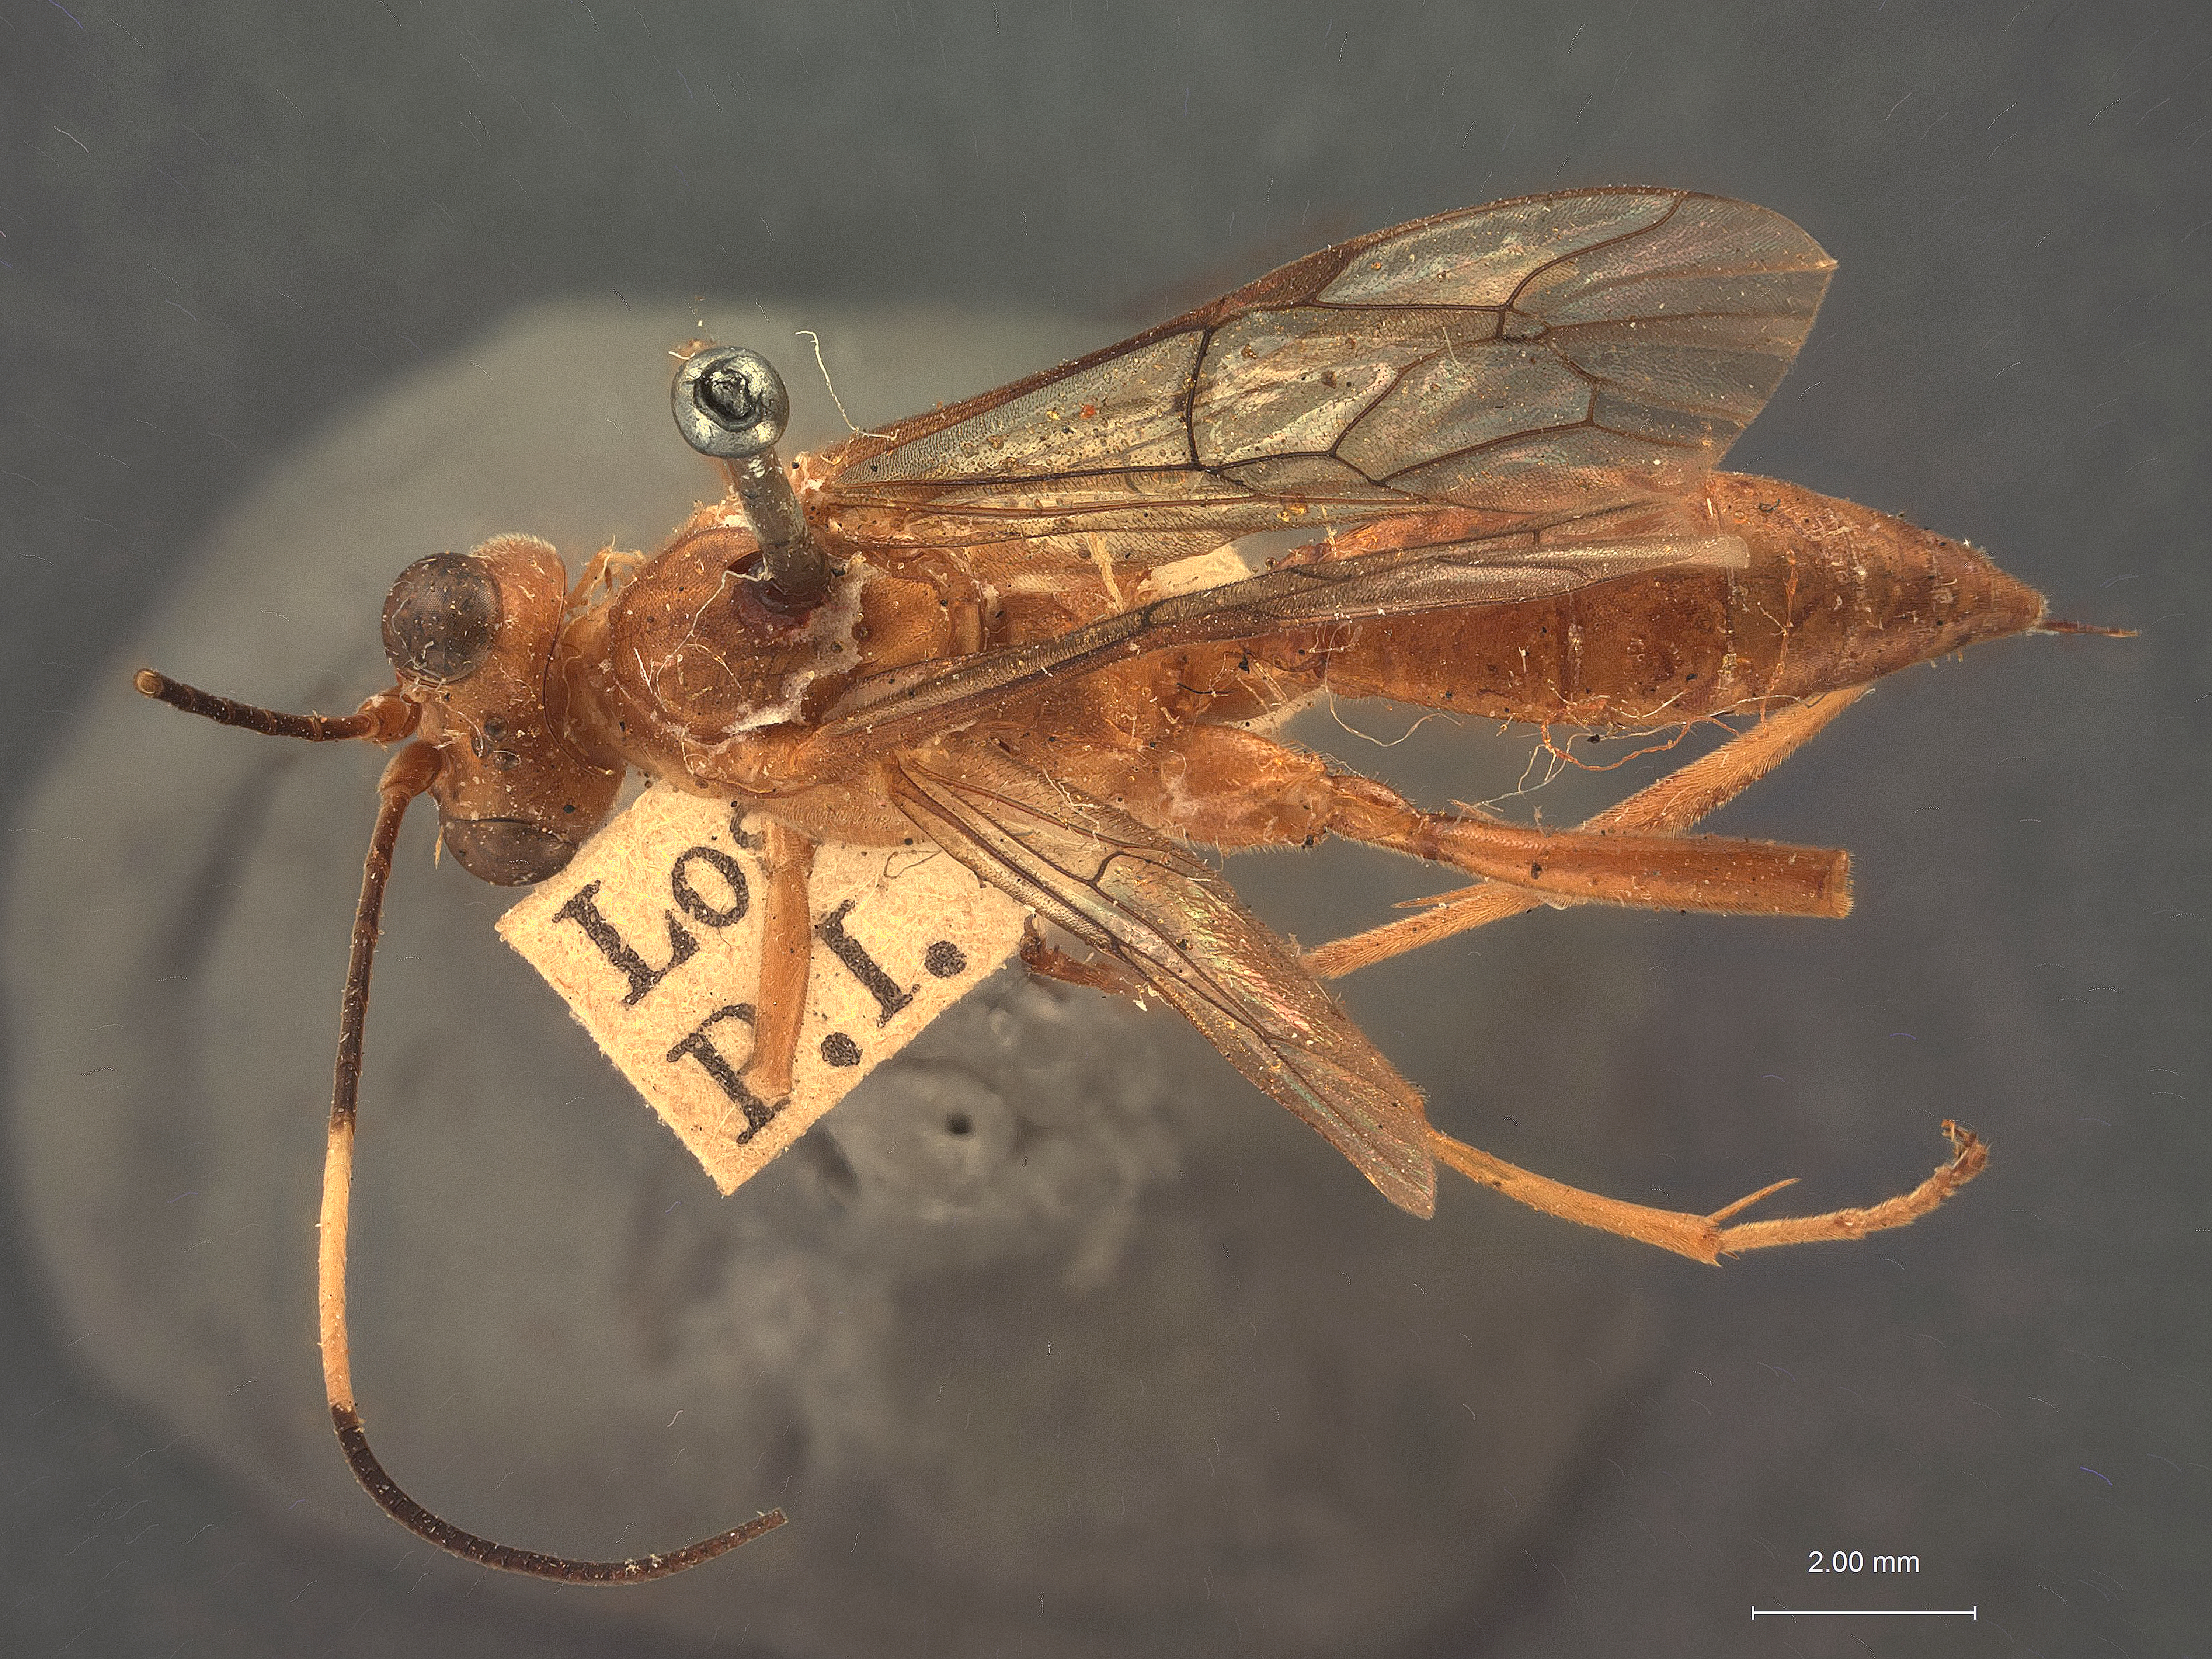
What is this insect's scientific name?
Acanthojoppa major
